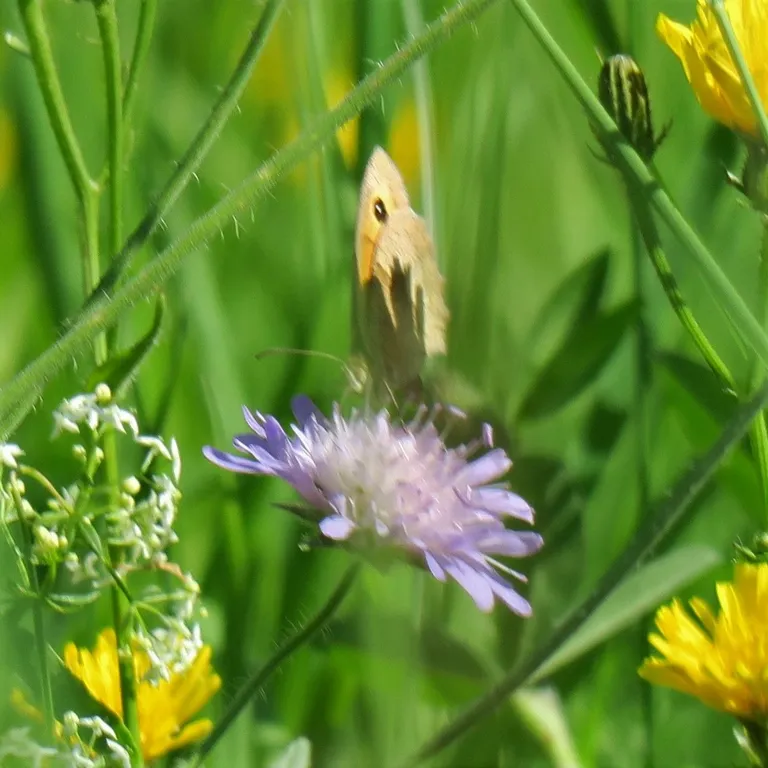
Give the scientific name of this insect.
Maniola jurtina
